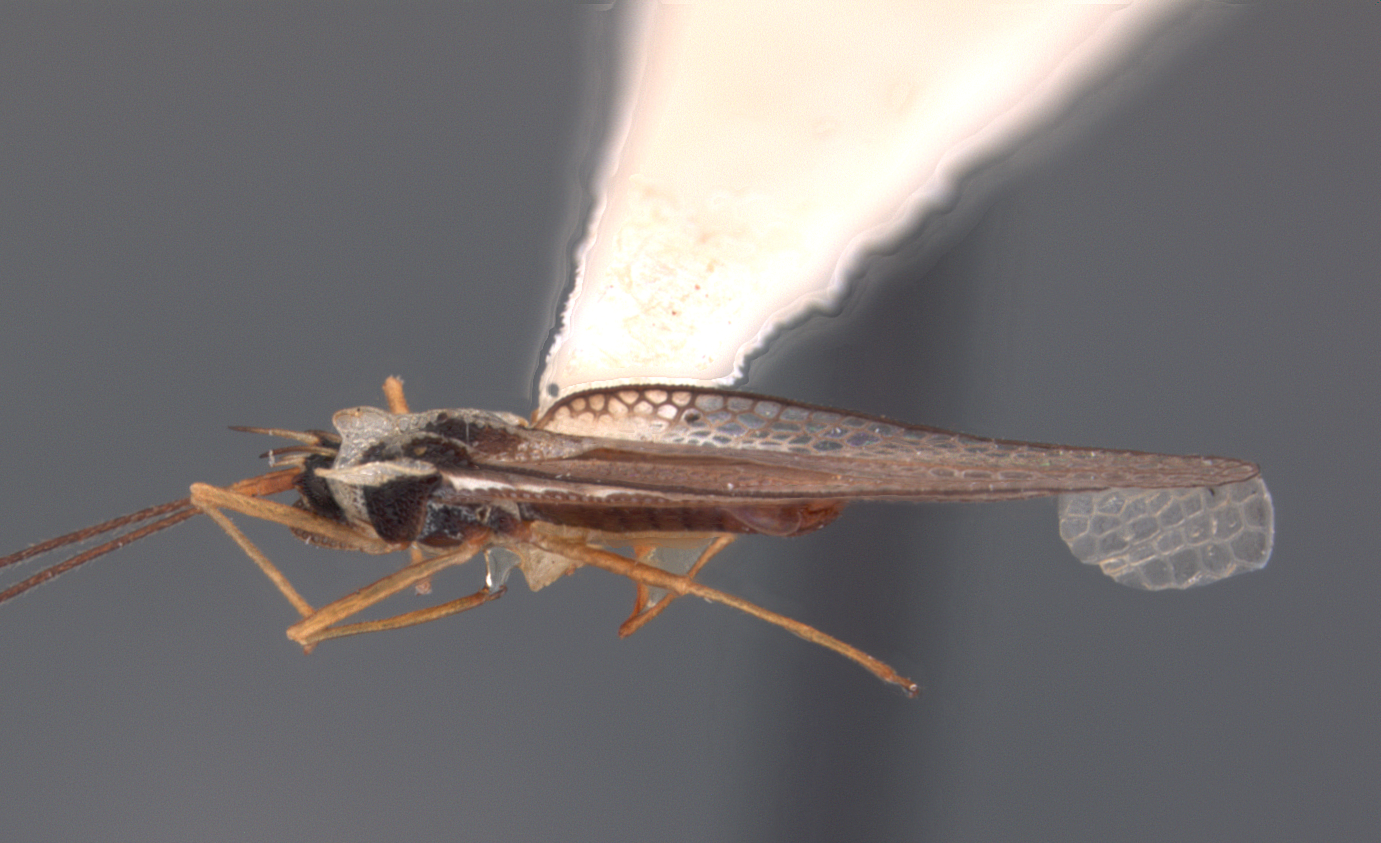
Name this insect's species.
Leptodictya decoris
